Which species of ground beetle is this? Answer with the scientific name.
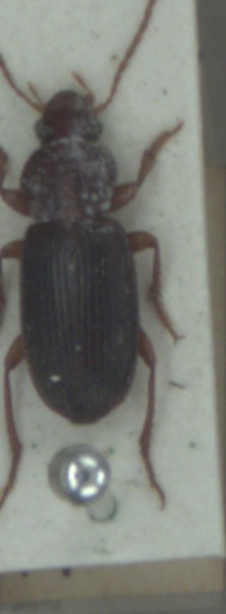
Ophonus rupicola
